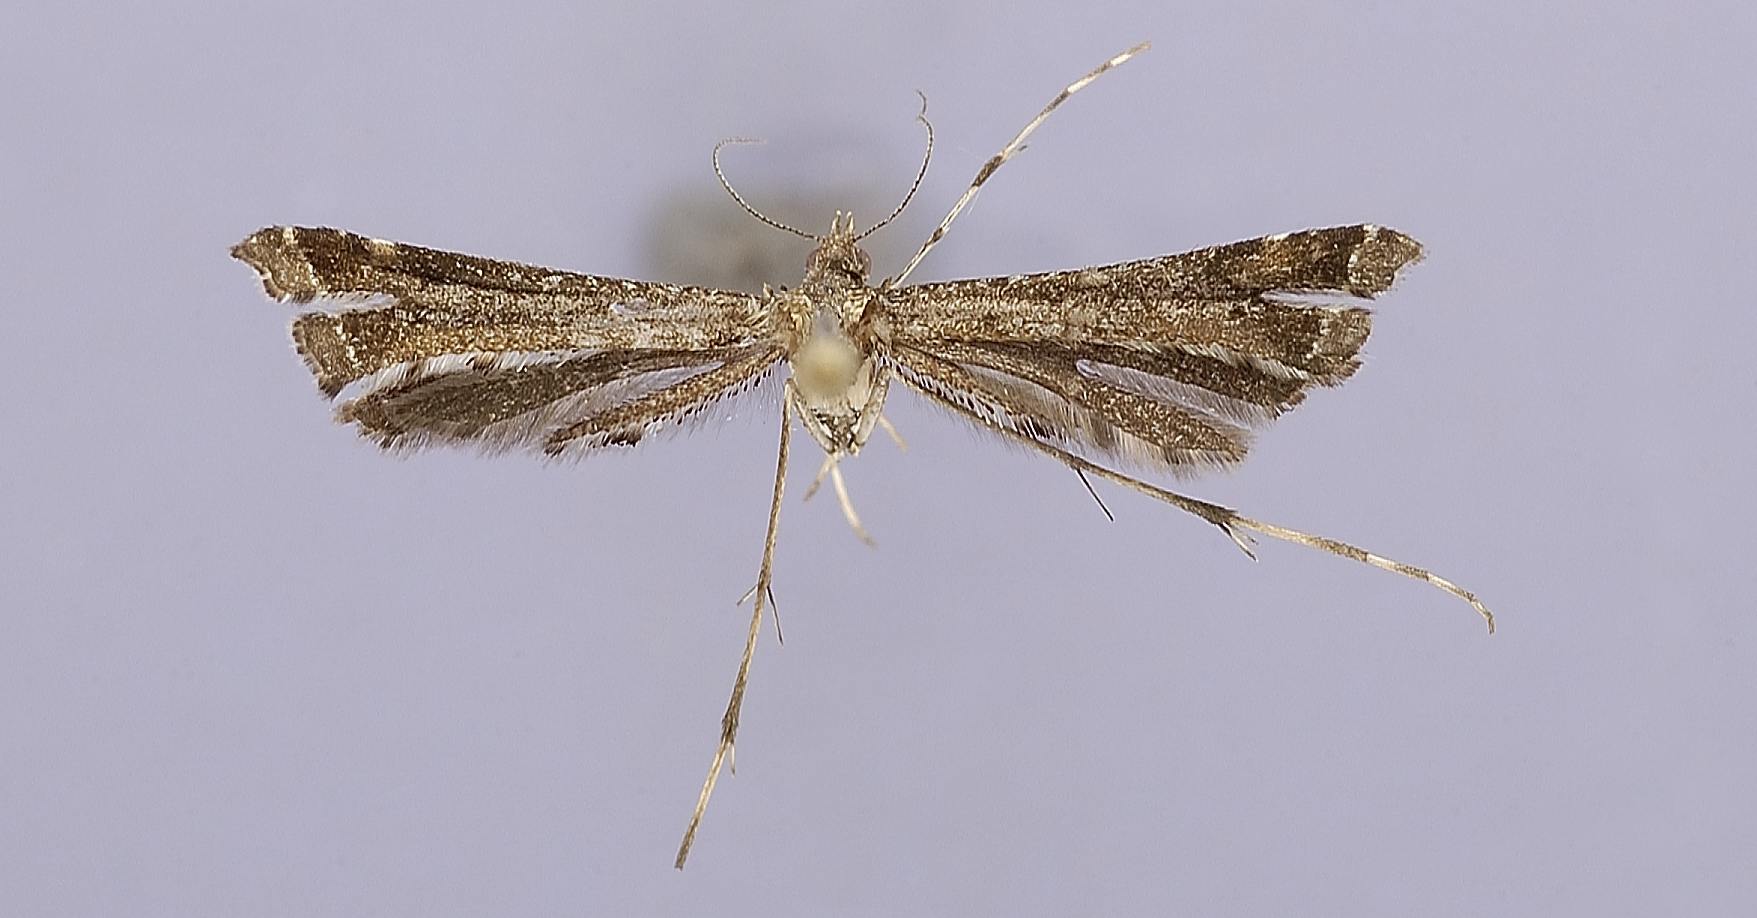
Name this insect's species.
Postplatyptilia akerbergsi
